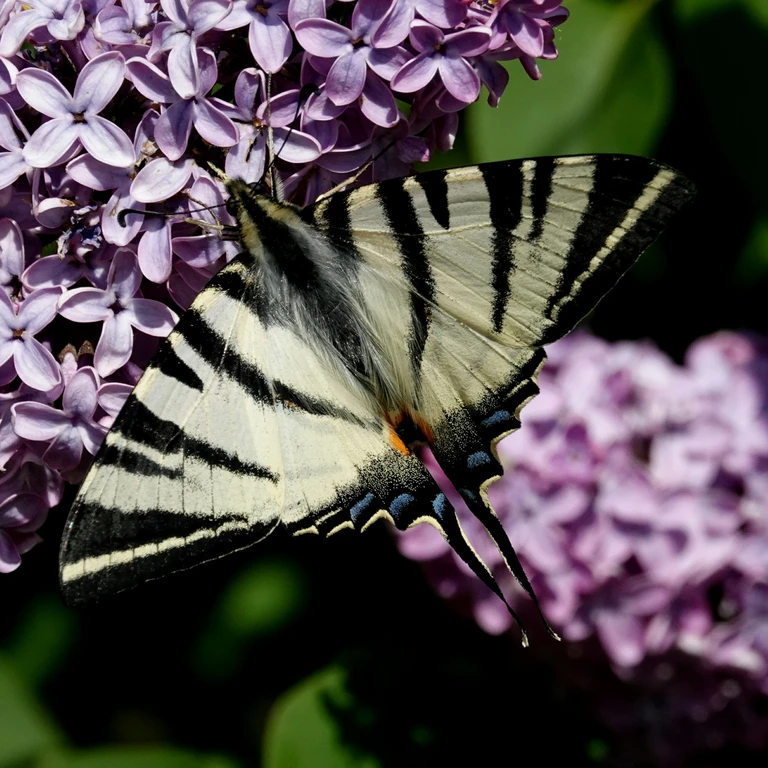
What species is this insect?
Iphiclides podalirius
